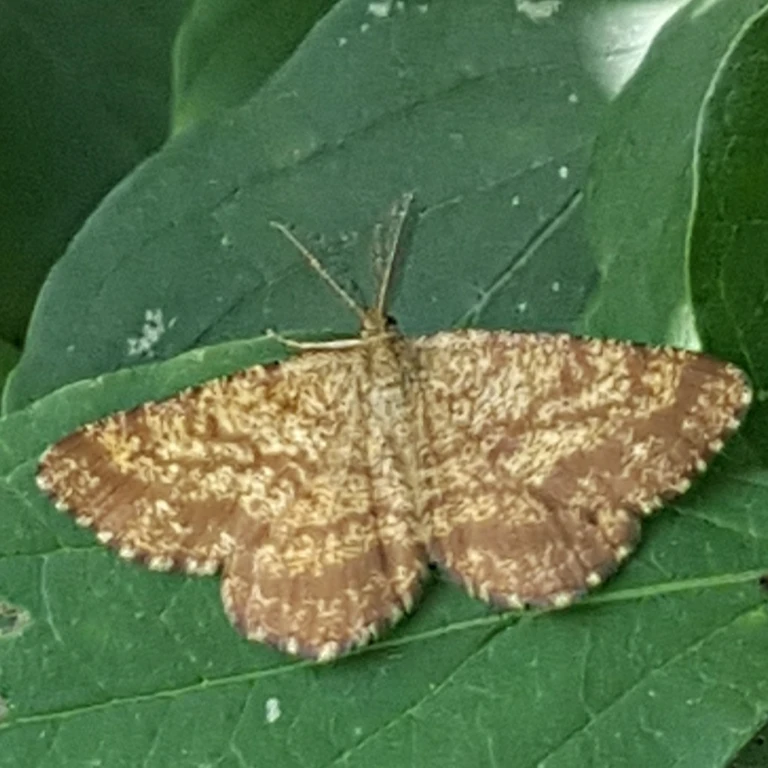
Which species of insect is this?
Ematurga atomaria
